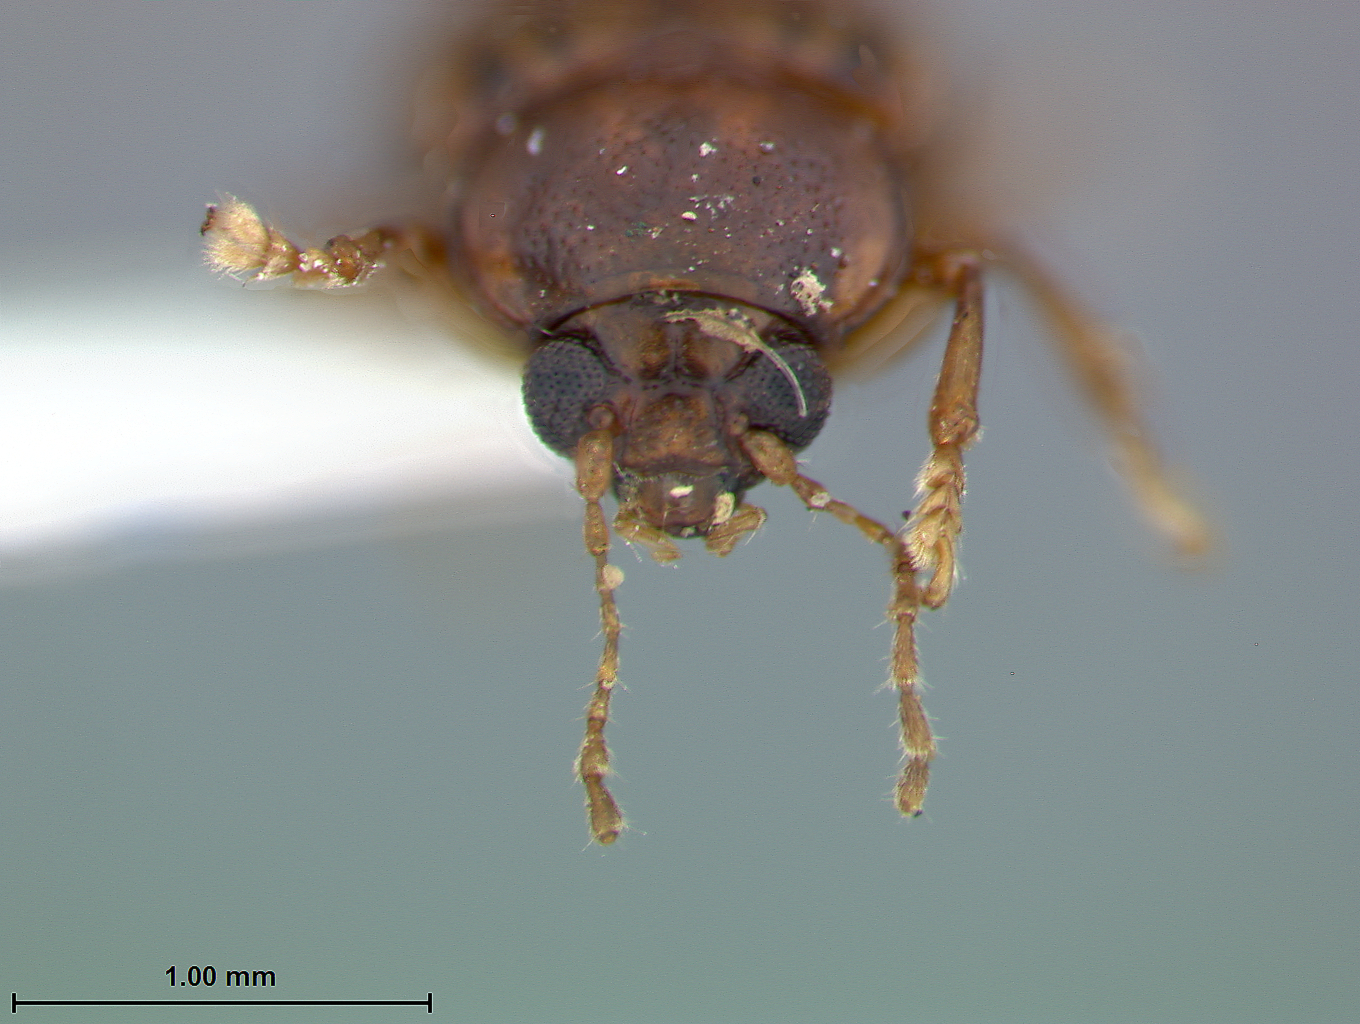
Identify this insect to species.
Metachroma ashtonae
